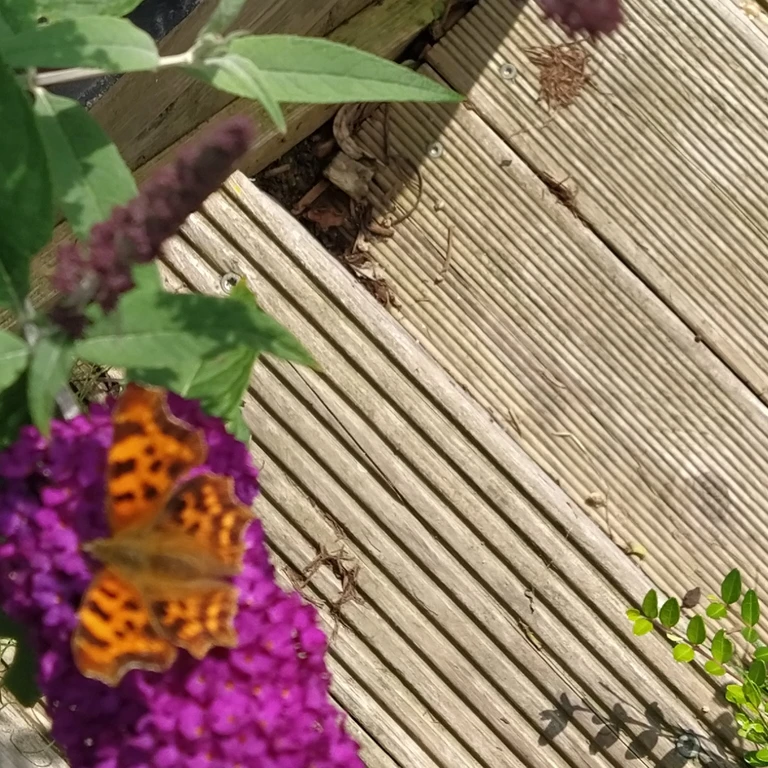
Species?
Polygonia c-album
